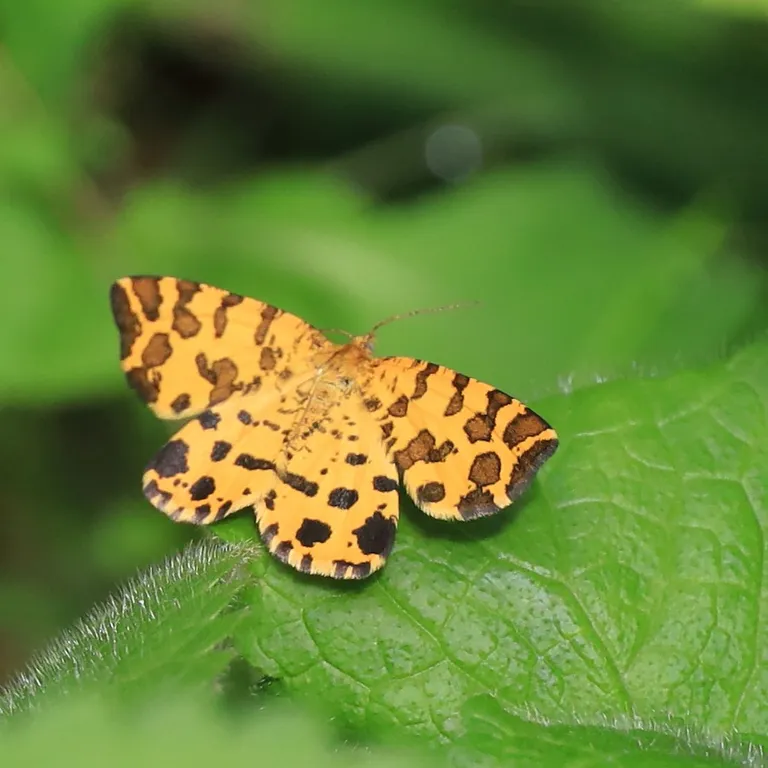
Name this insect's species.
Pseudopanthera macularia
